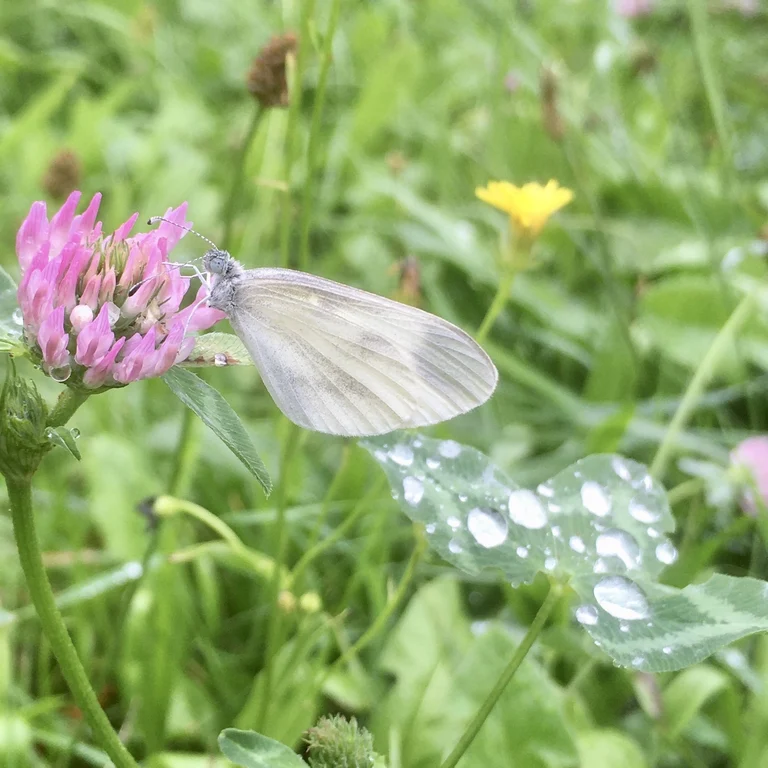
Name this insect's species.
Leptidea sinapis/juvernica
